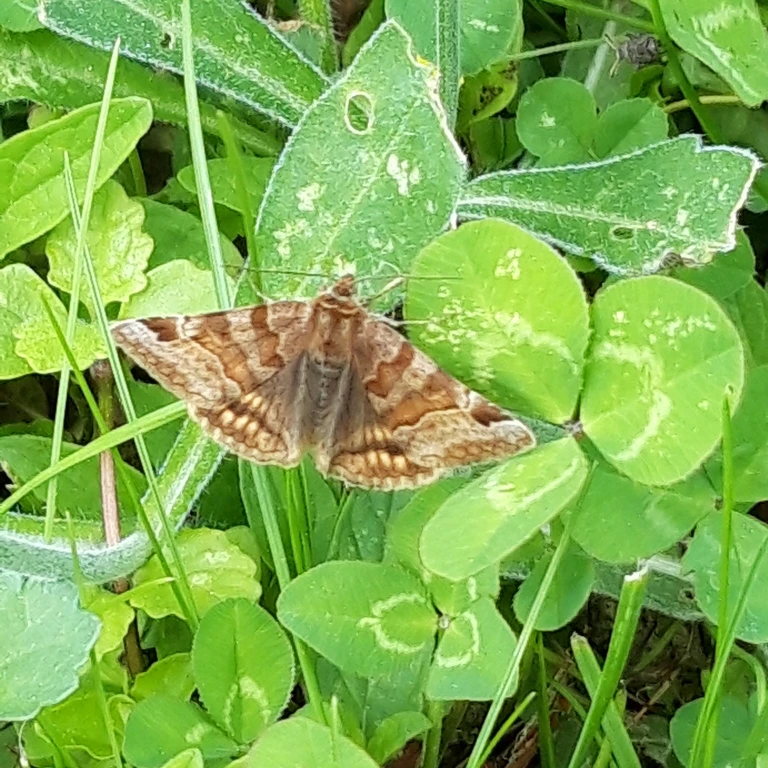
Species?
Euclidia glyphica
